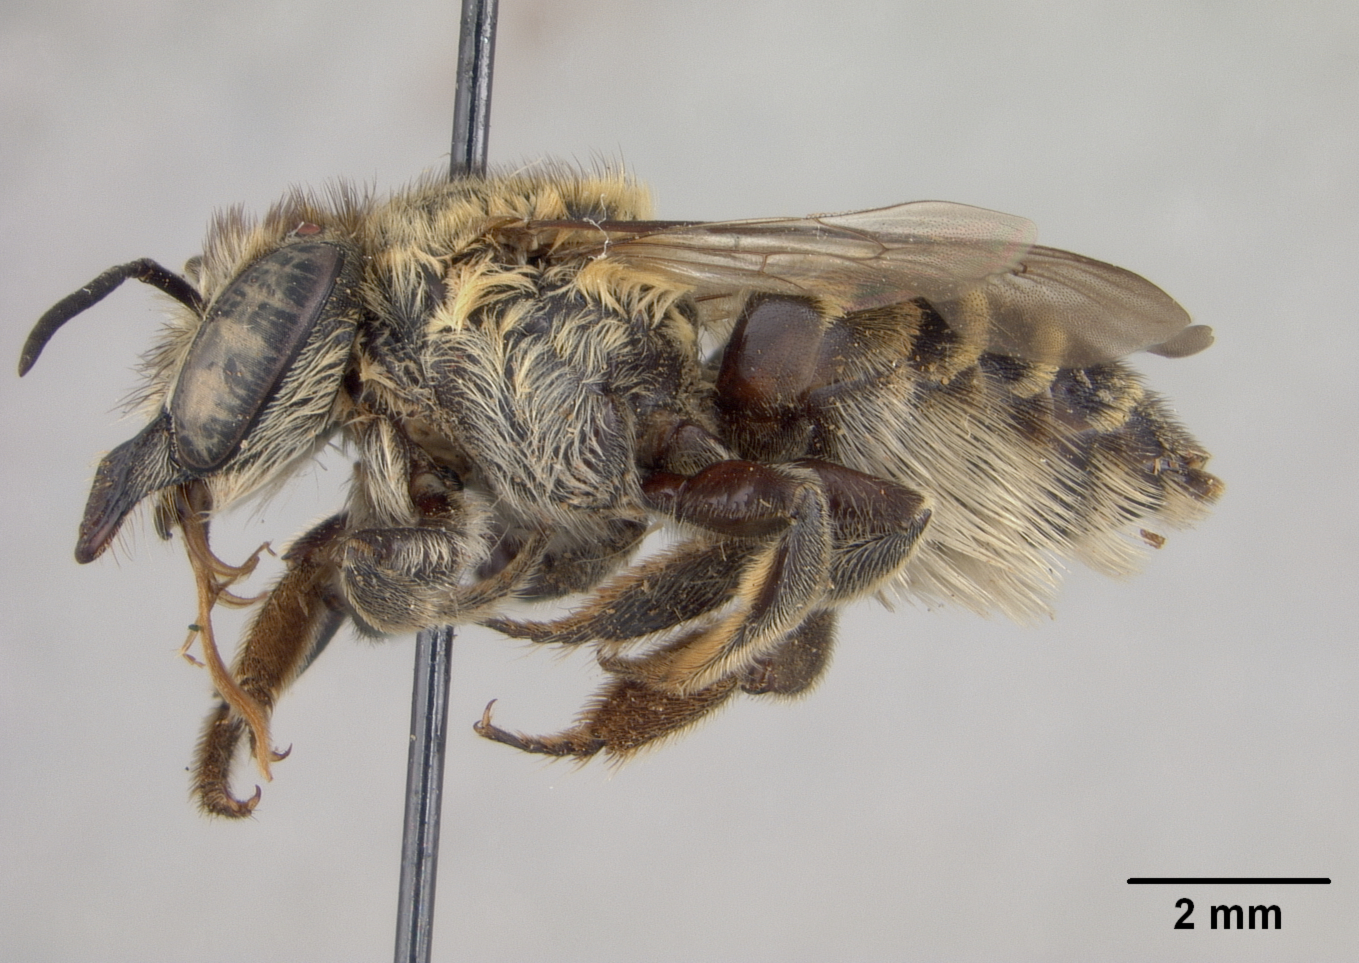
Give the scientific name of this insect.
Megachile perochracea
